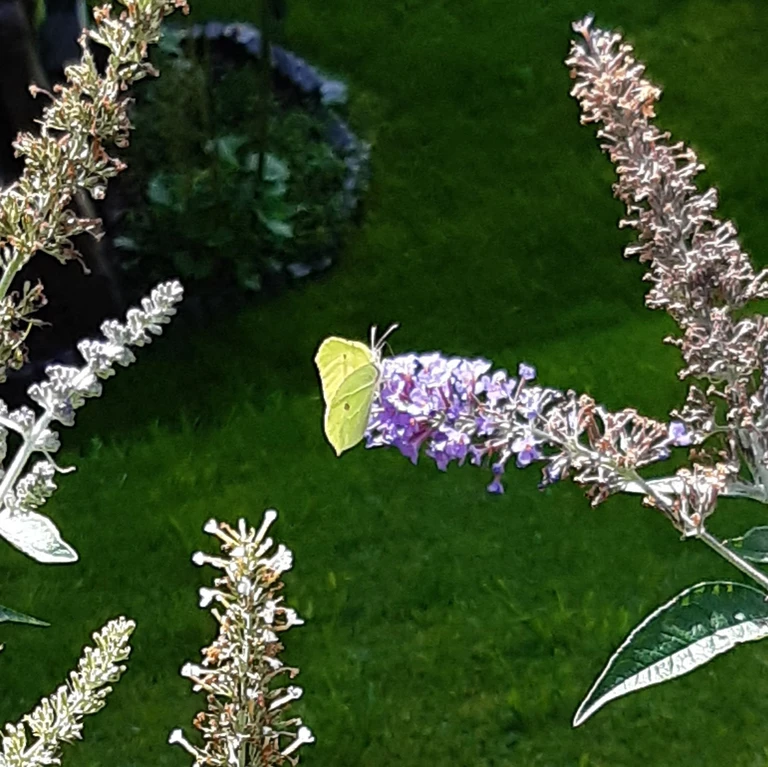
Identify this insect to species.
Gonepteryx rhamni
